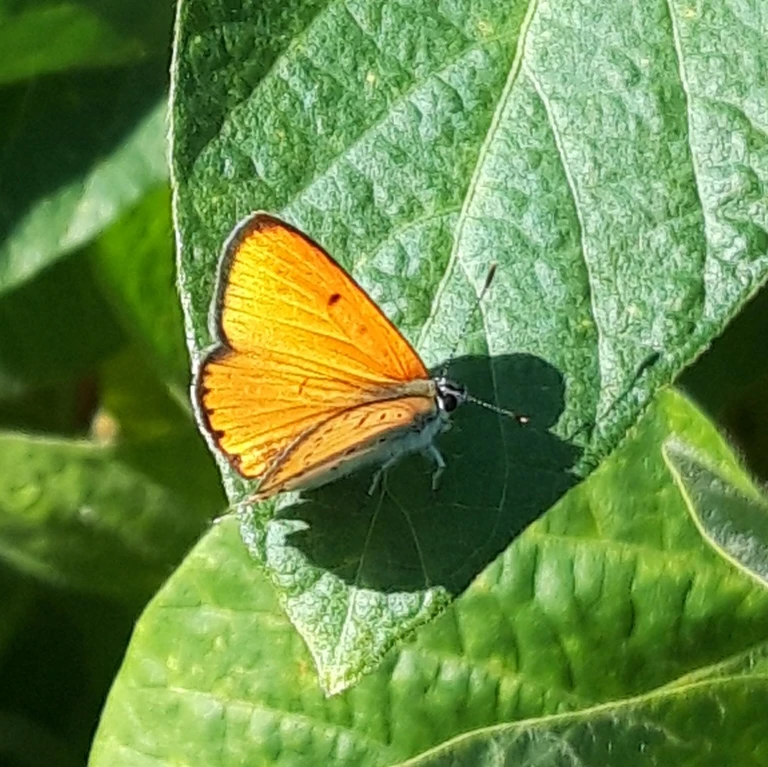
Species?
Lycaena dispar
